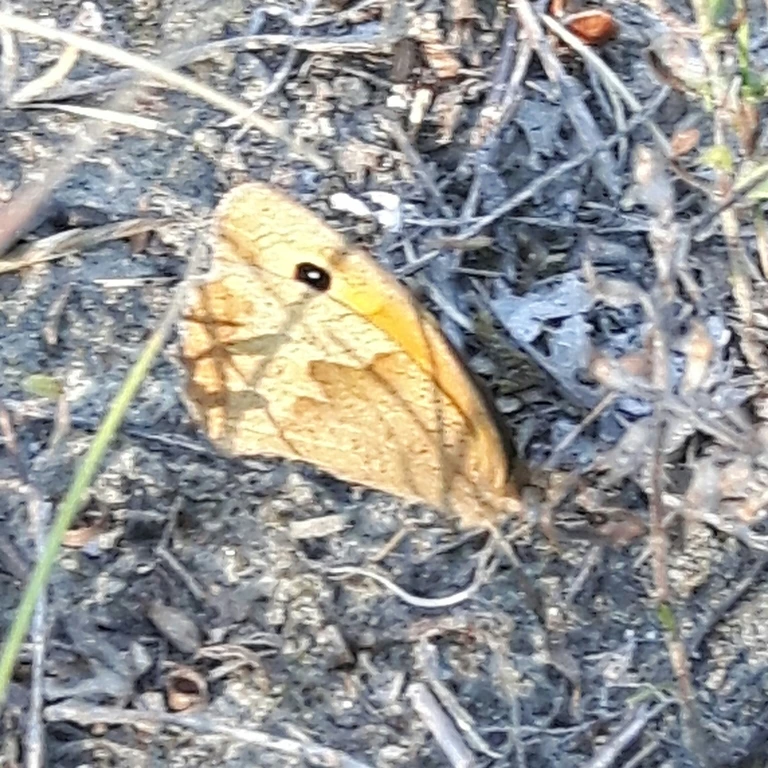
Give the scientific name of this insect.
Maniola jurtina
